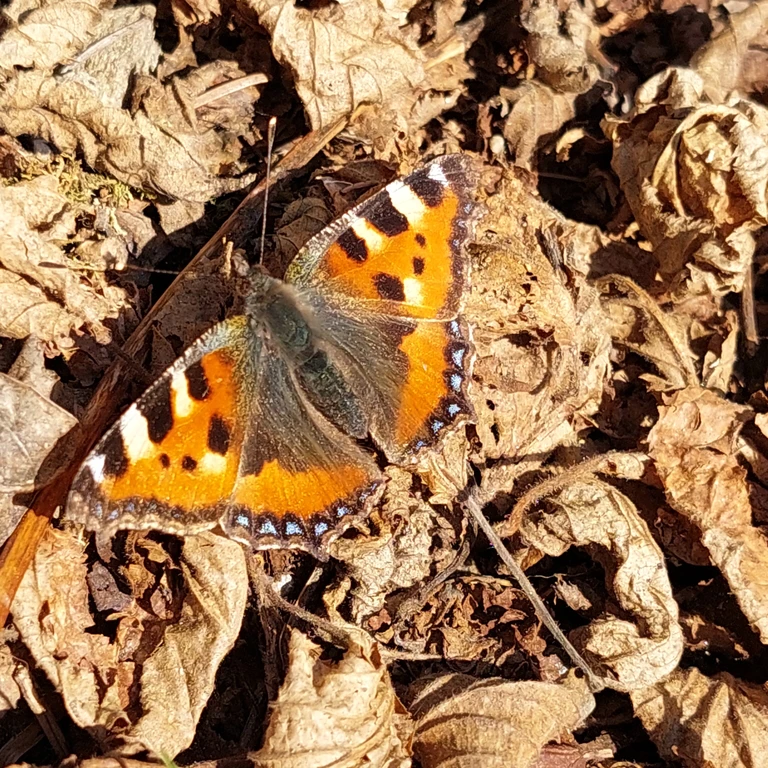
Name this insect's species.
Aglais urticae
